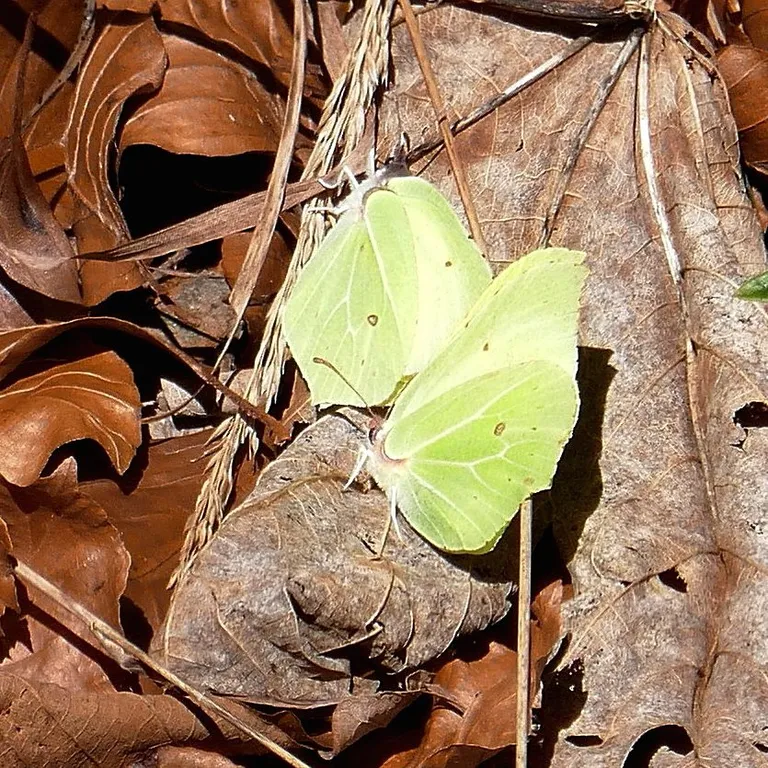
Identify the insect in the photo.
Gonepteryx rhamni
